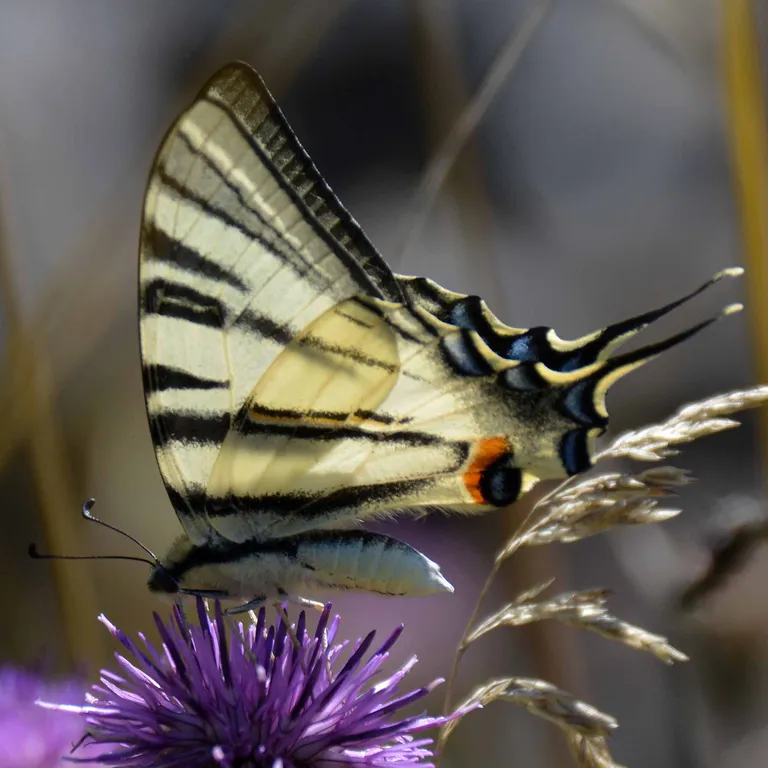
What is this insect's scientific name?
Iphiclides podalirius
